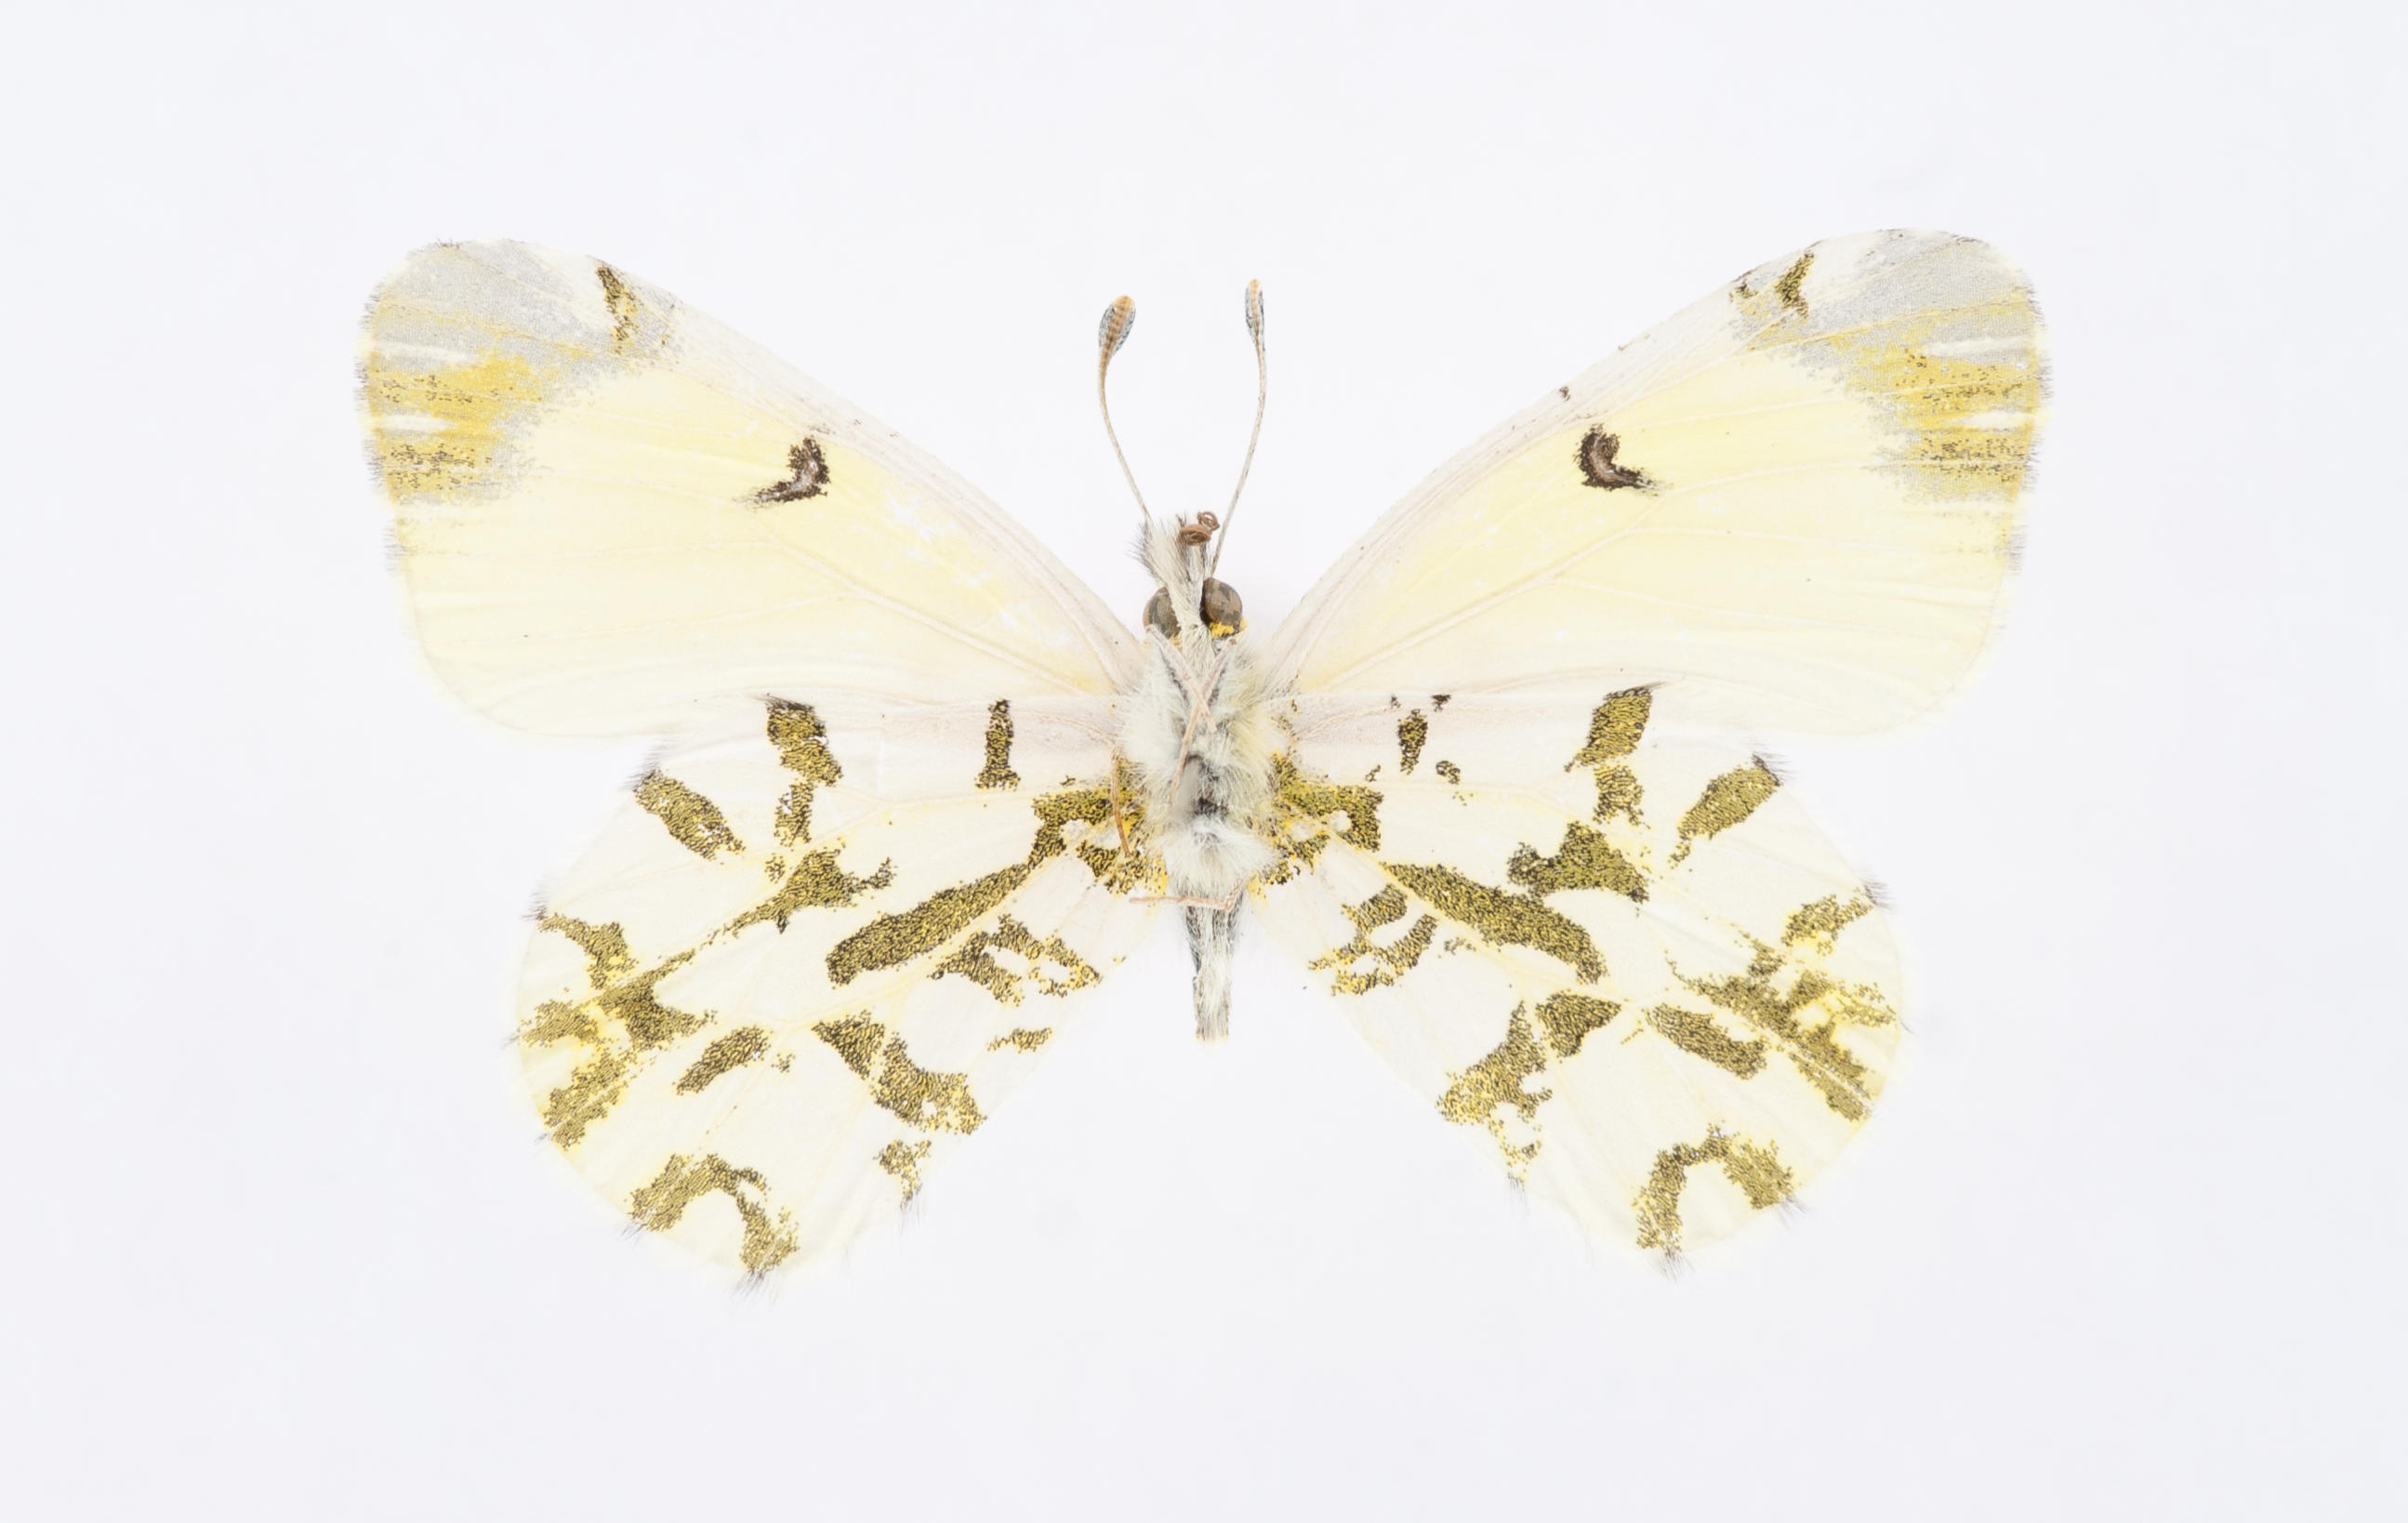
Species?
Euchloe guaymasensis
